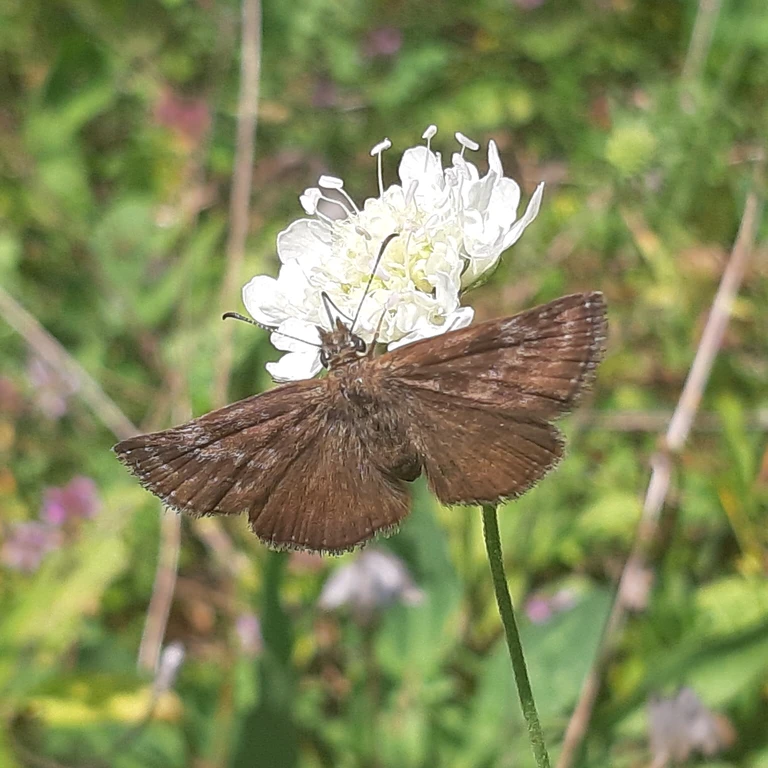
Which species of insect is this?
Erynnis tages
